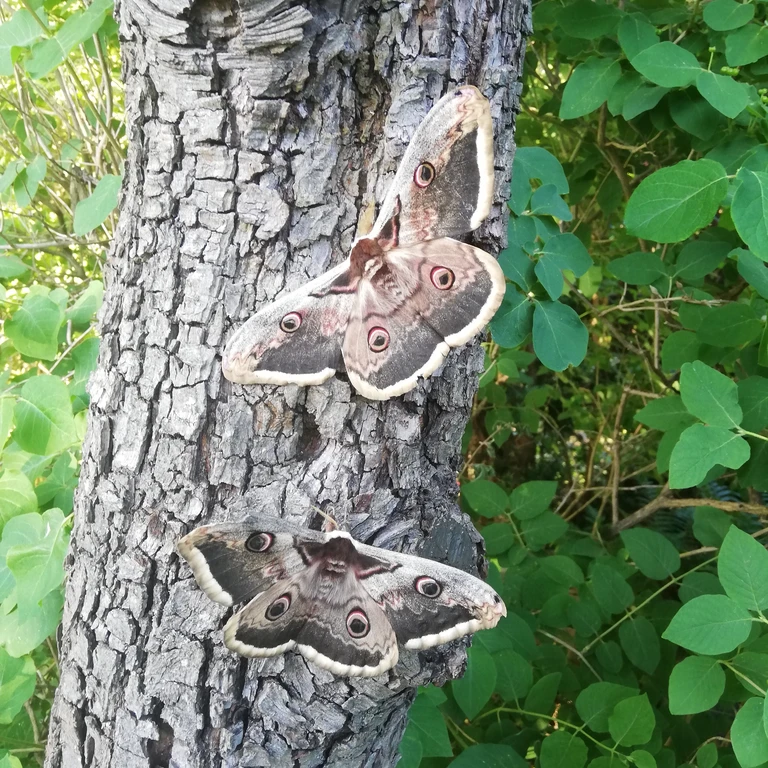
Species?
Saturnia pyri
